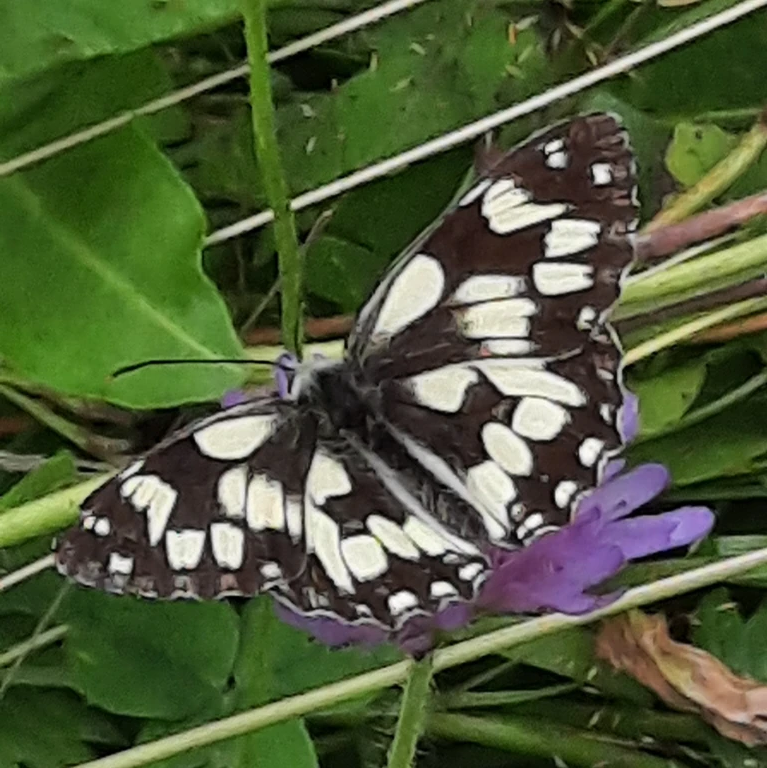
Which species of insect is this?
Melanargia galathea
